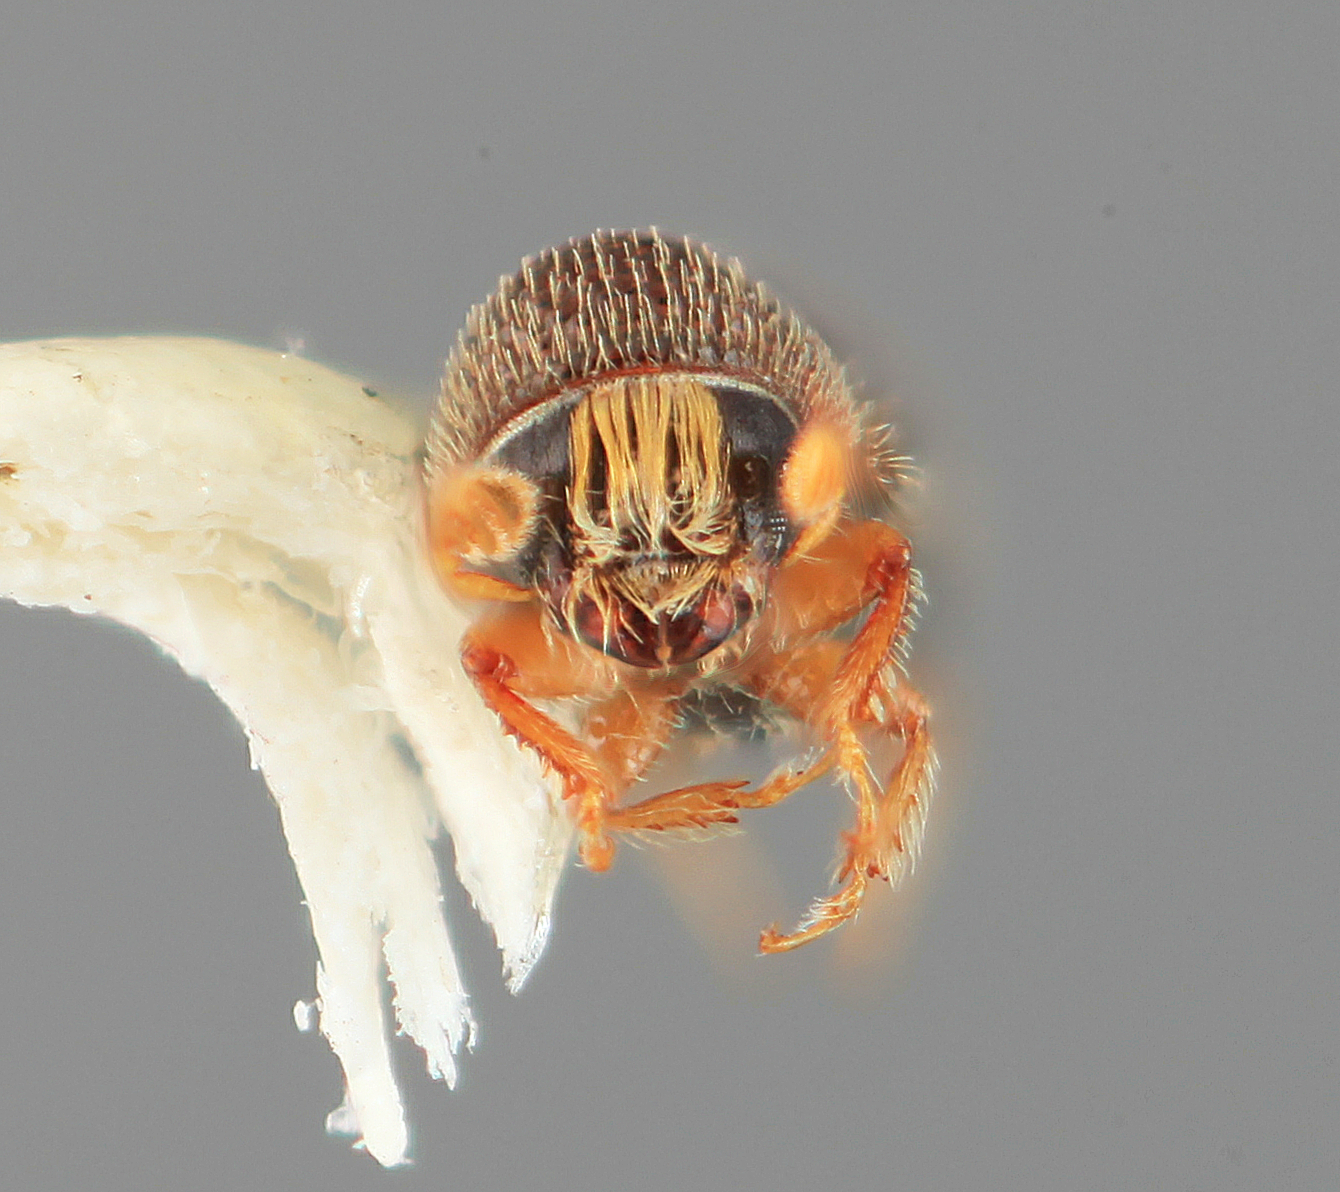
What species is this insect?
Pseudopityophthorus singularis
